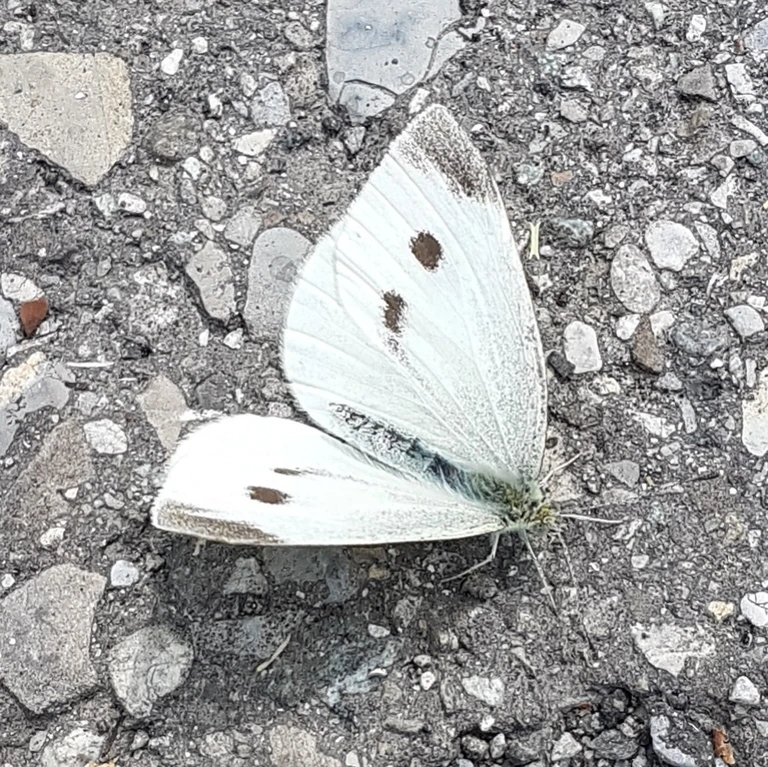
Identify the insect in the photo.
Pieris rapae
